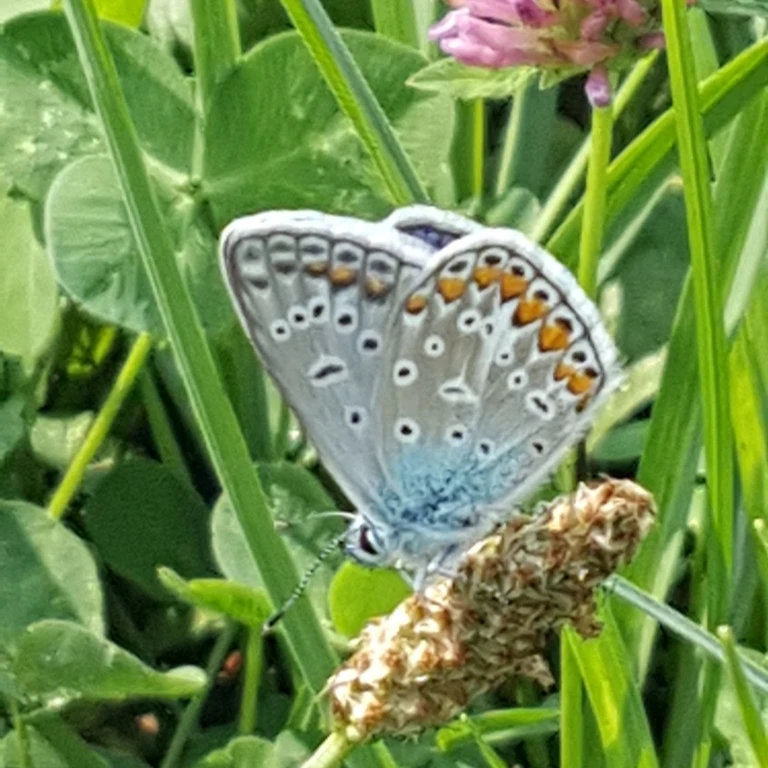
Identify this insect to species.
Polyommatus icarus
